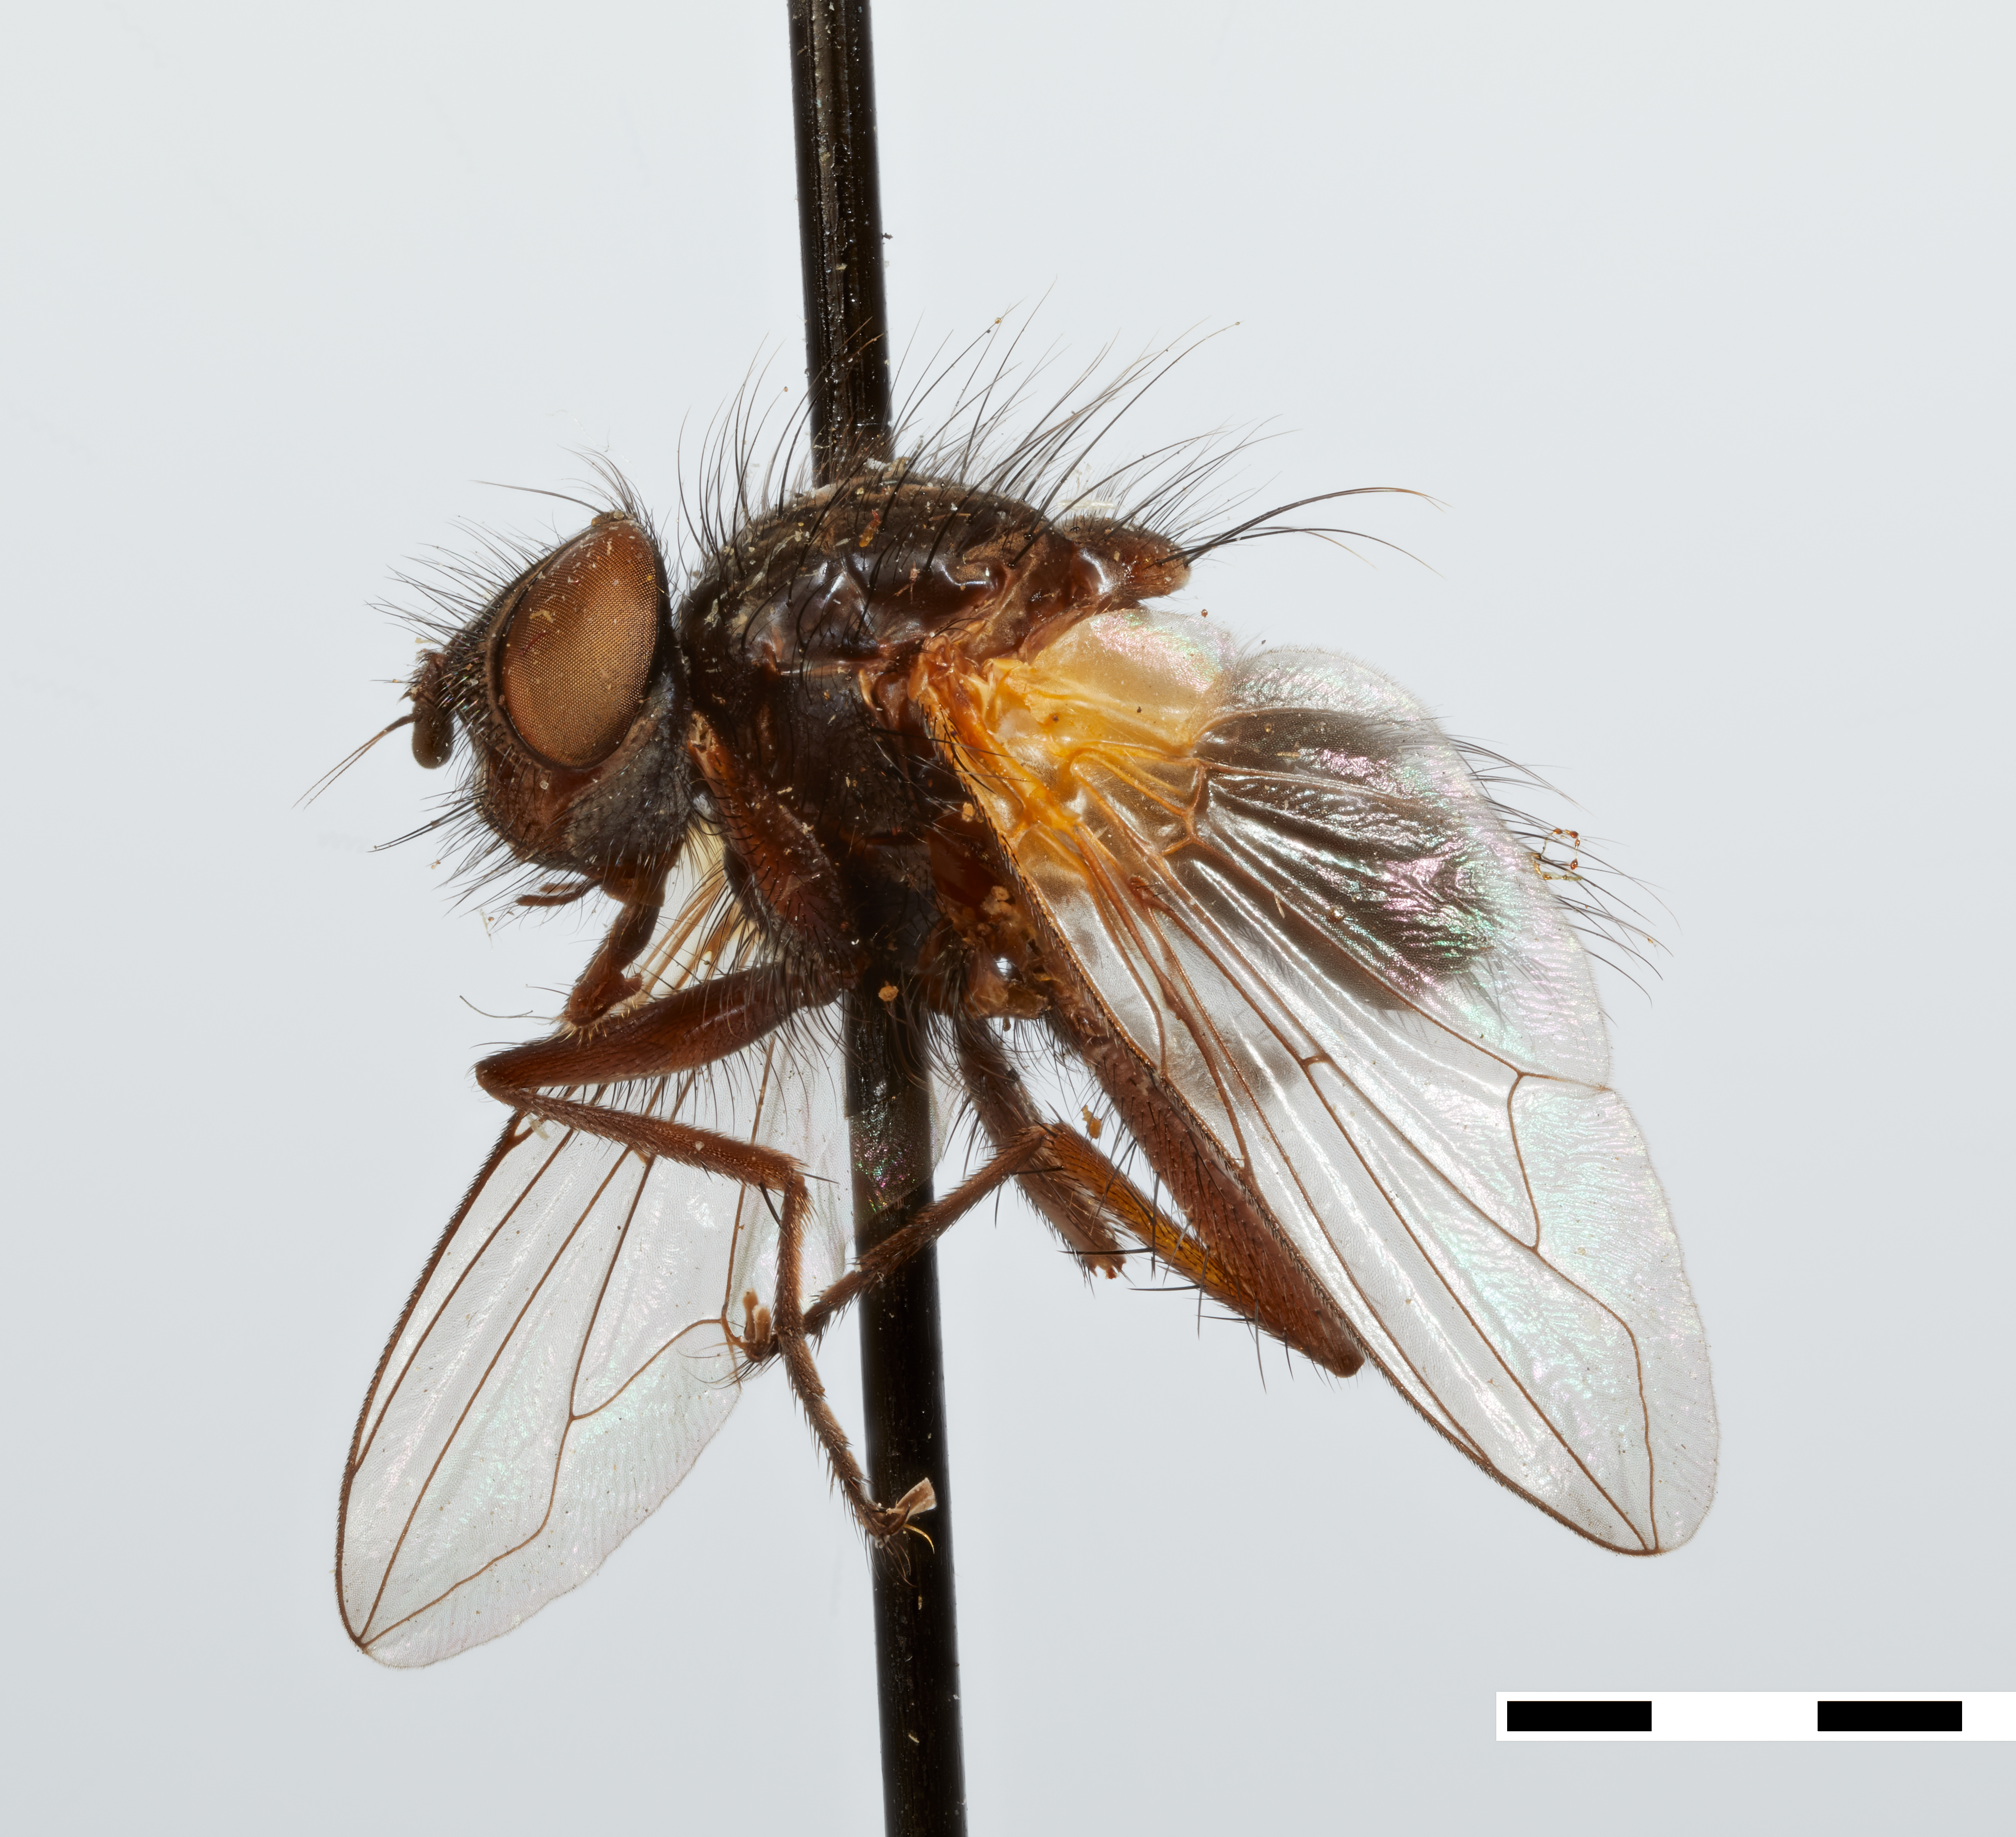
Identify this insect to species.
Xanthobasis angustifrons
